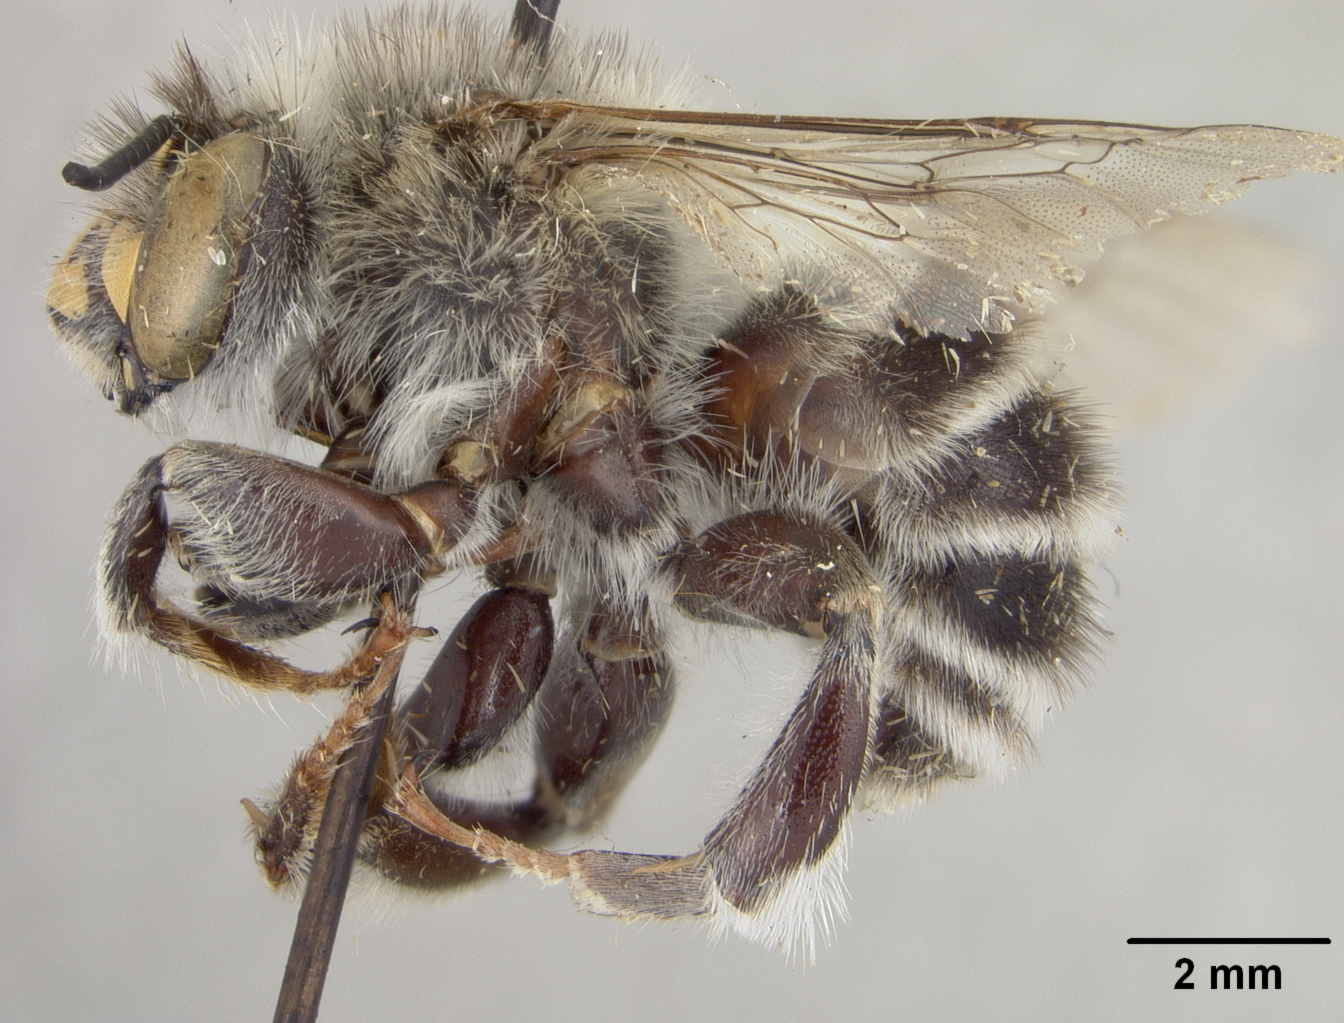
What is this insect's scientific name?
Anthophora vulpina
